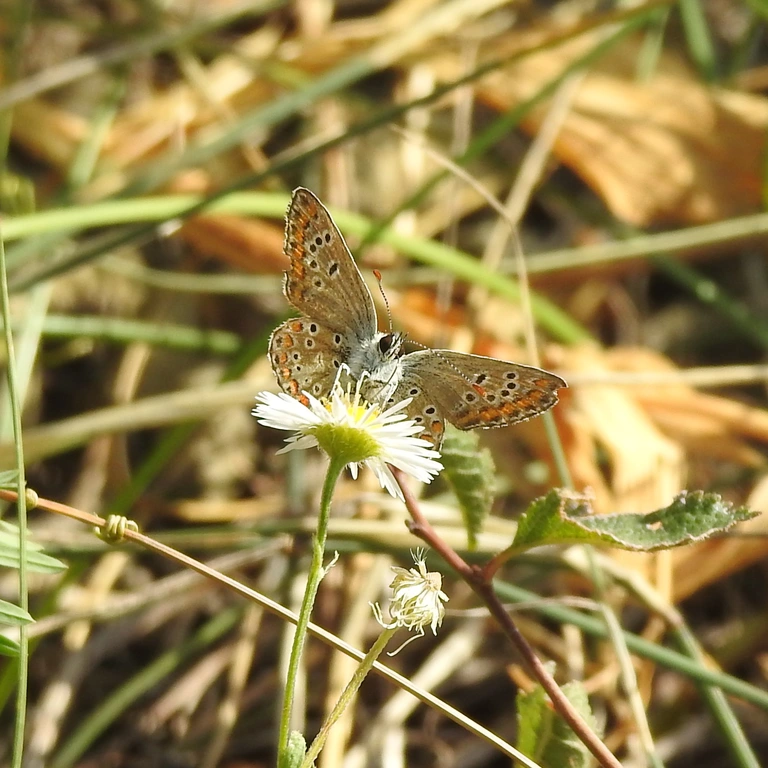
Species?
Aricia agestis/artaxerxes
